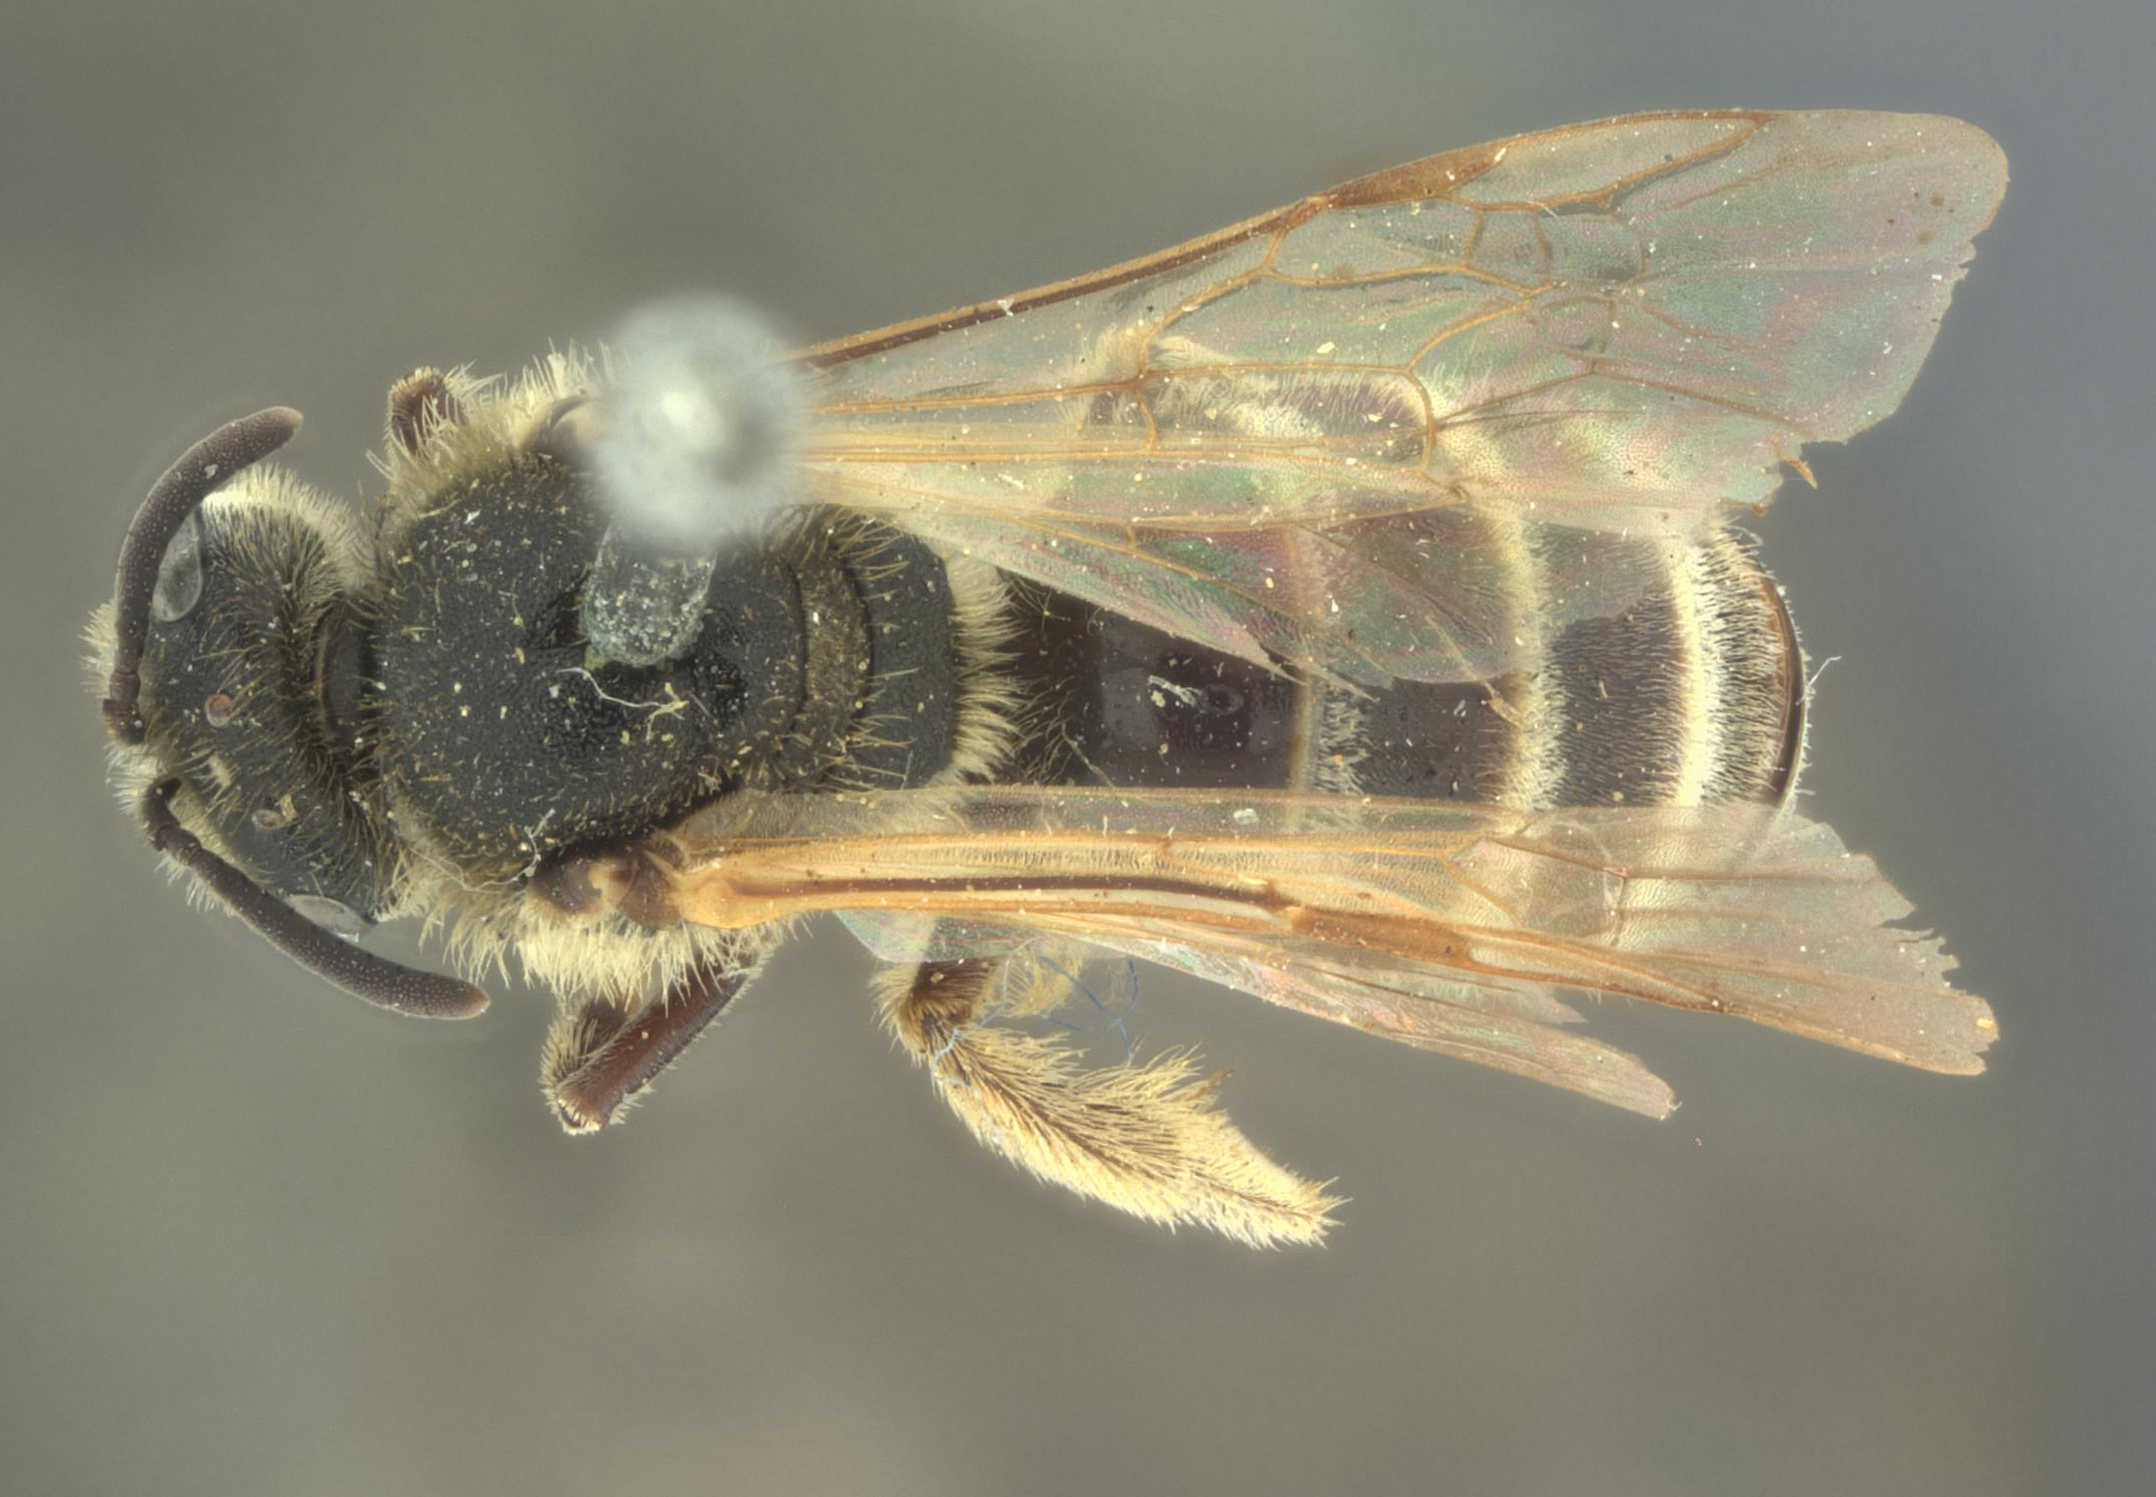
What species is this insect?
Halictus cooleyi
